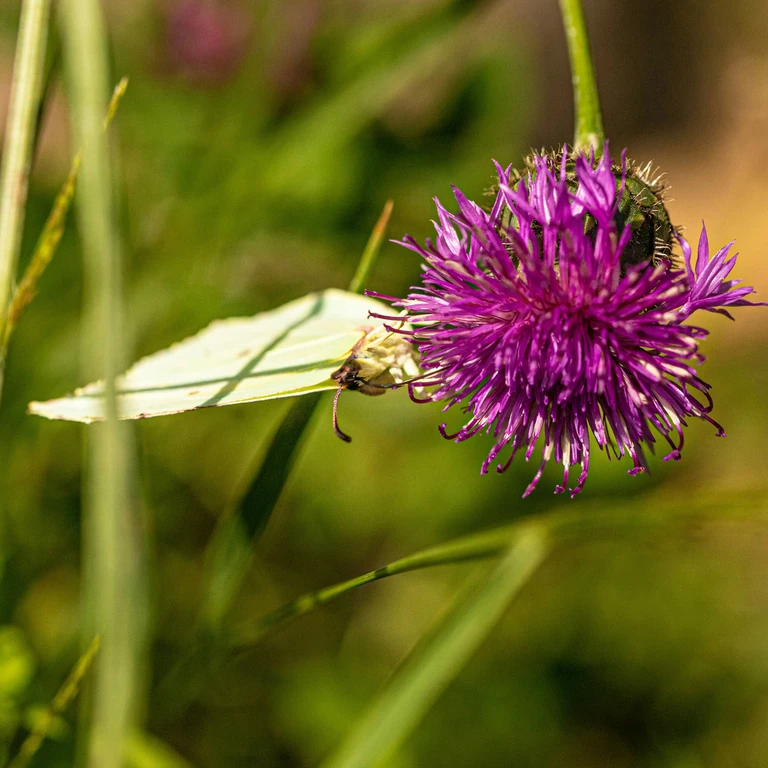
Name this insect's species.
Gonepteryx rhamni
